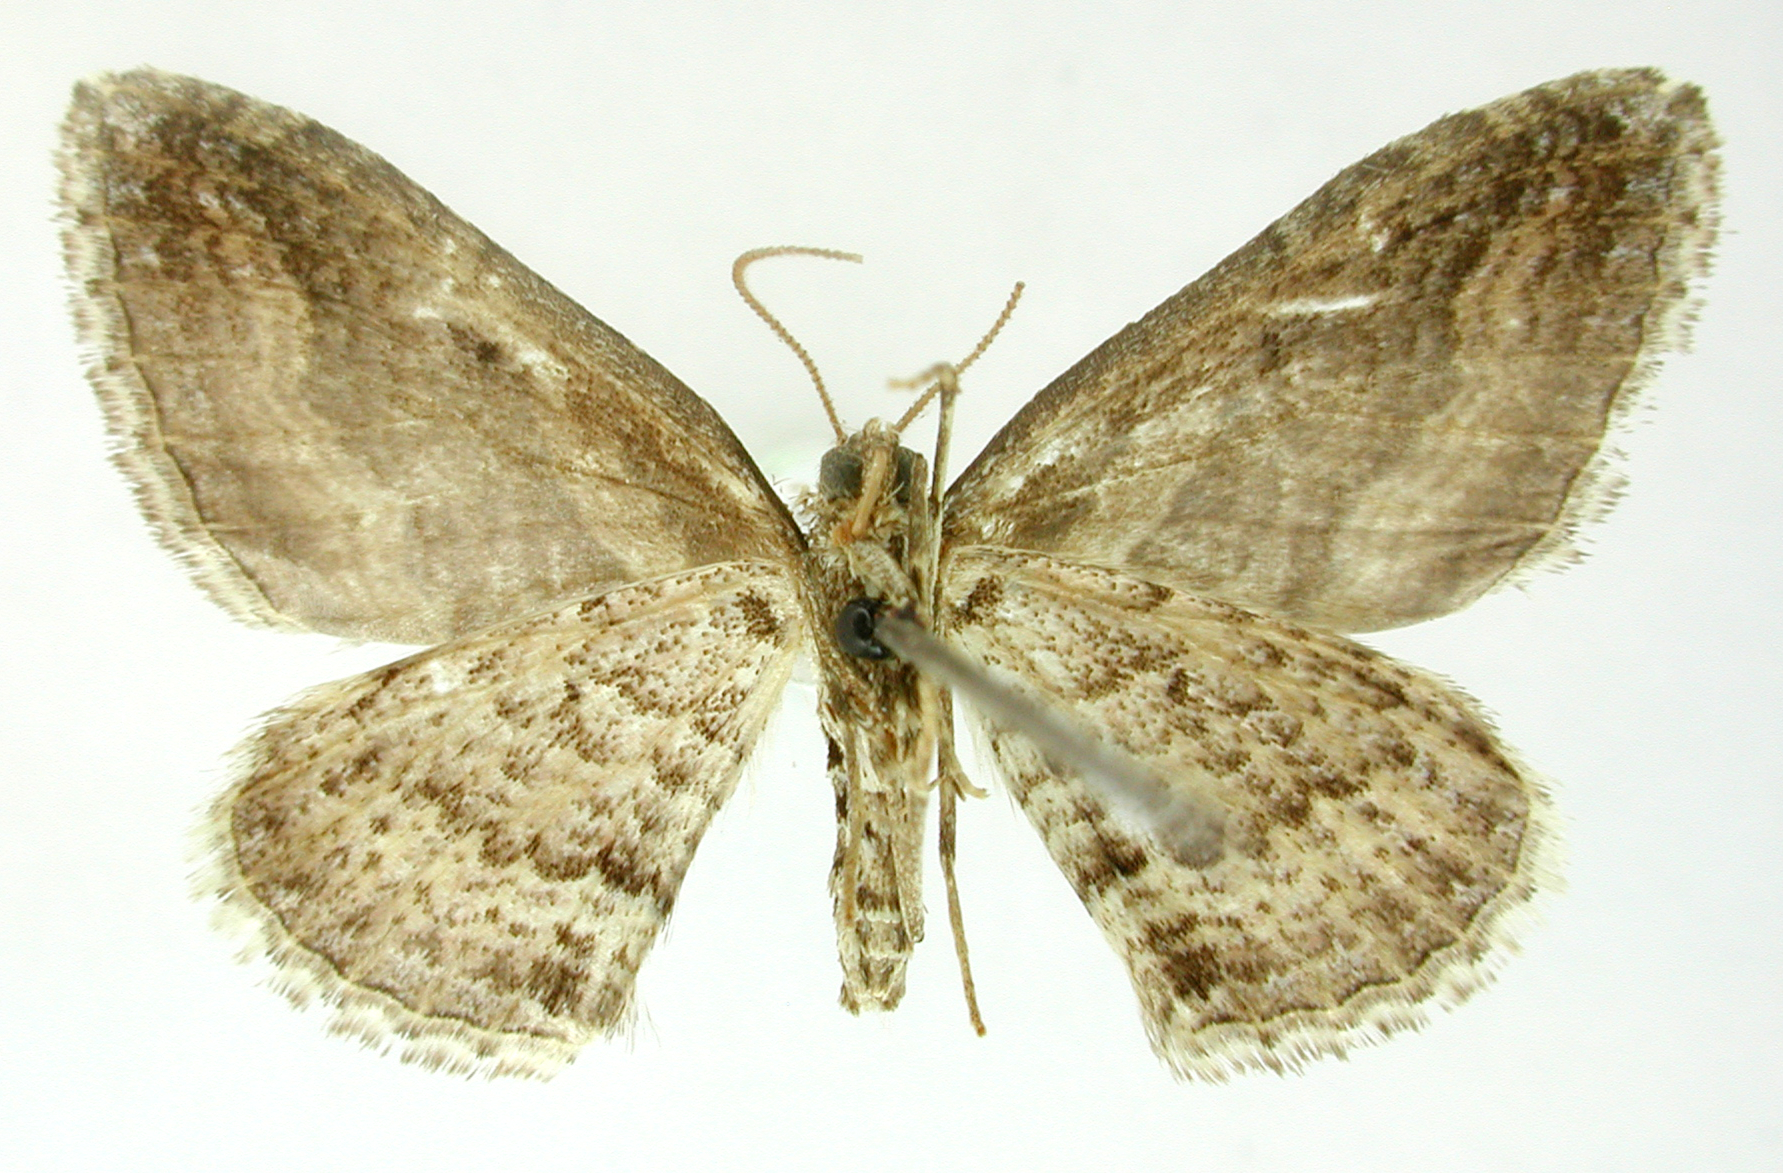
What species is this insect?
Coenocalpe bistrigata
